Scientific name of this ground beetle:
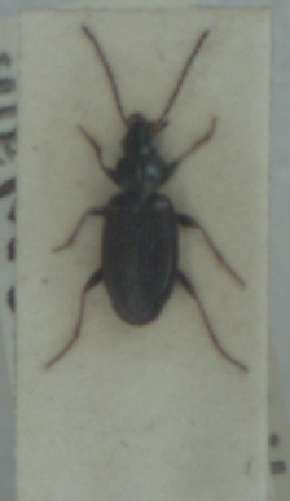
Bembidion atrocaeruleum
